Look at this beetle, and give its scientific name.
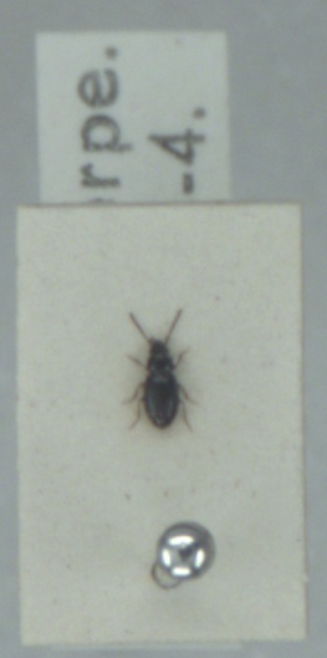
Elaphropus walkerianus
